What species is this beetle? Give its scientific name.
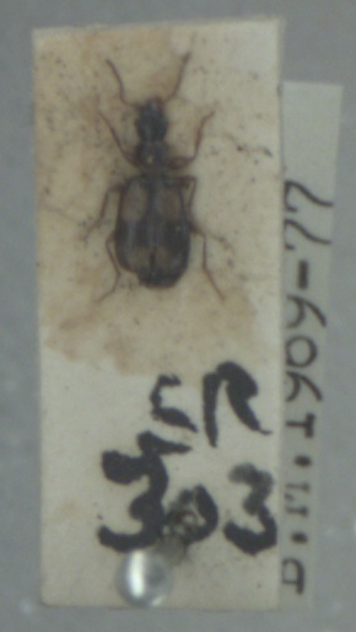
Calodromius spilotus
